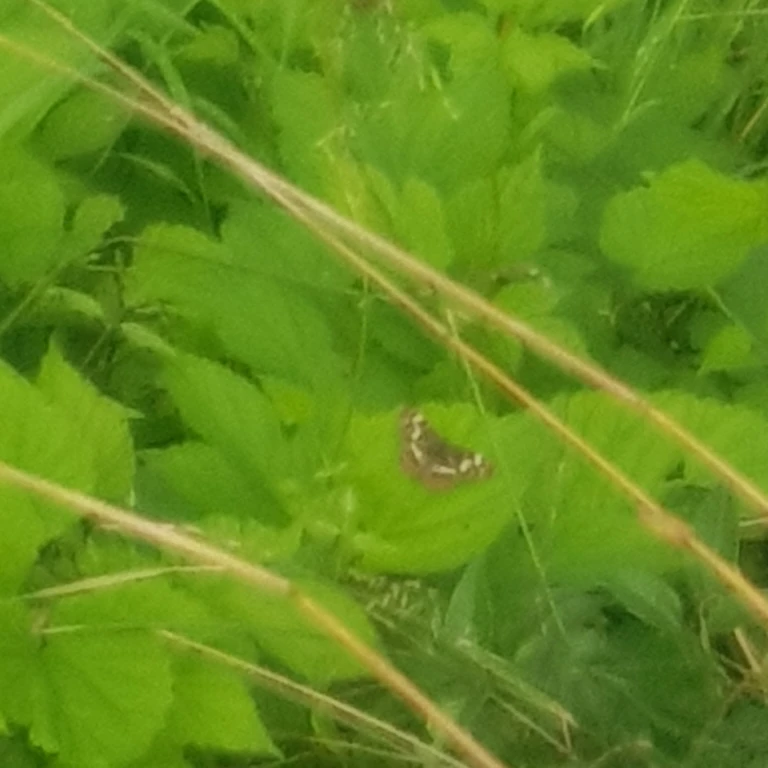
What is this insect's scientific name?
Araschnia levana
